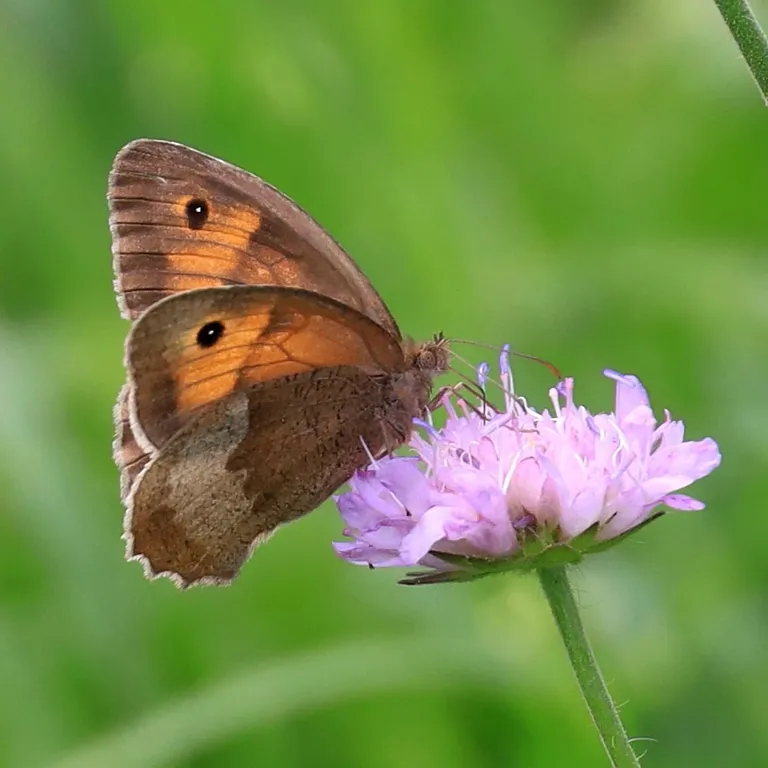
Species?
Maniola jurtina
